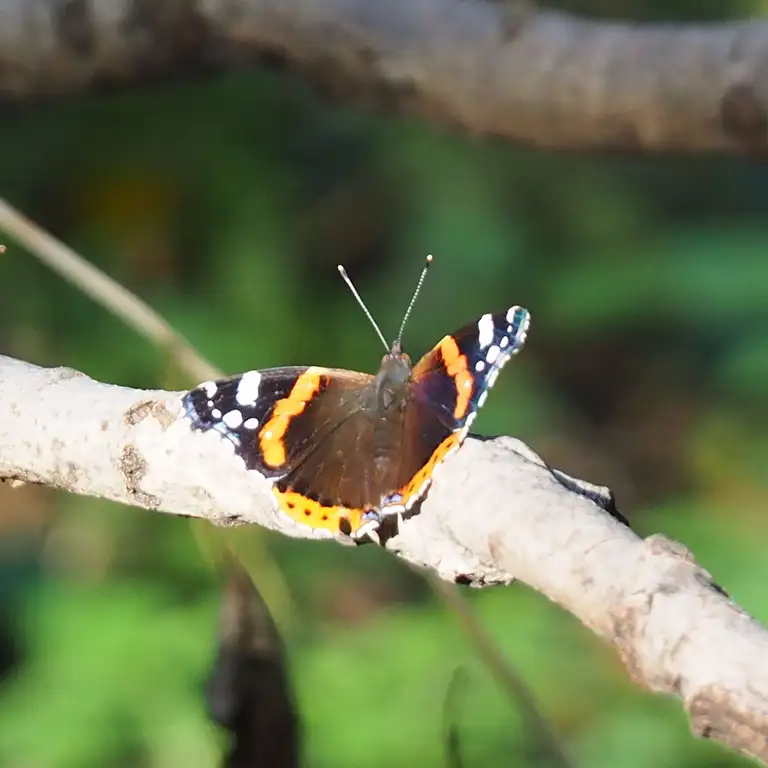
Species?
Vanessa atalanta
